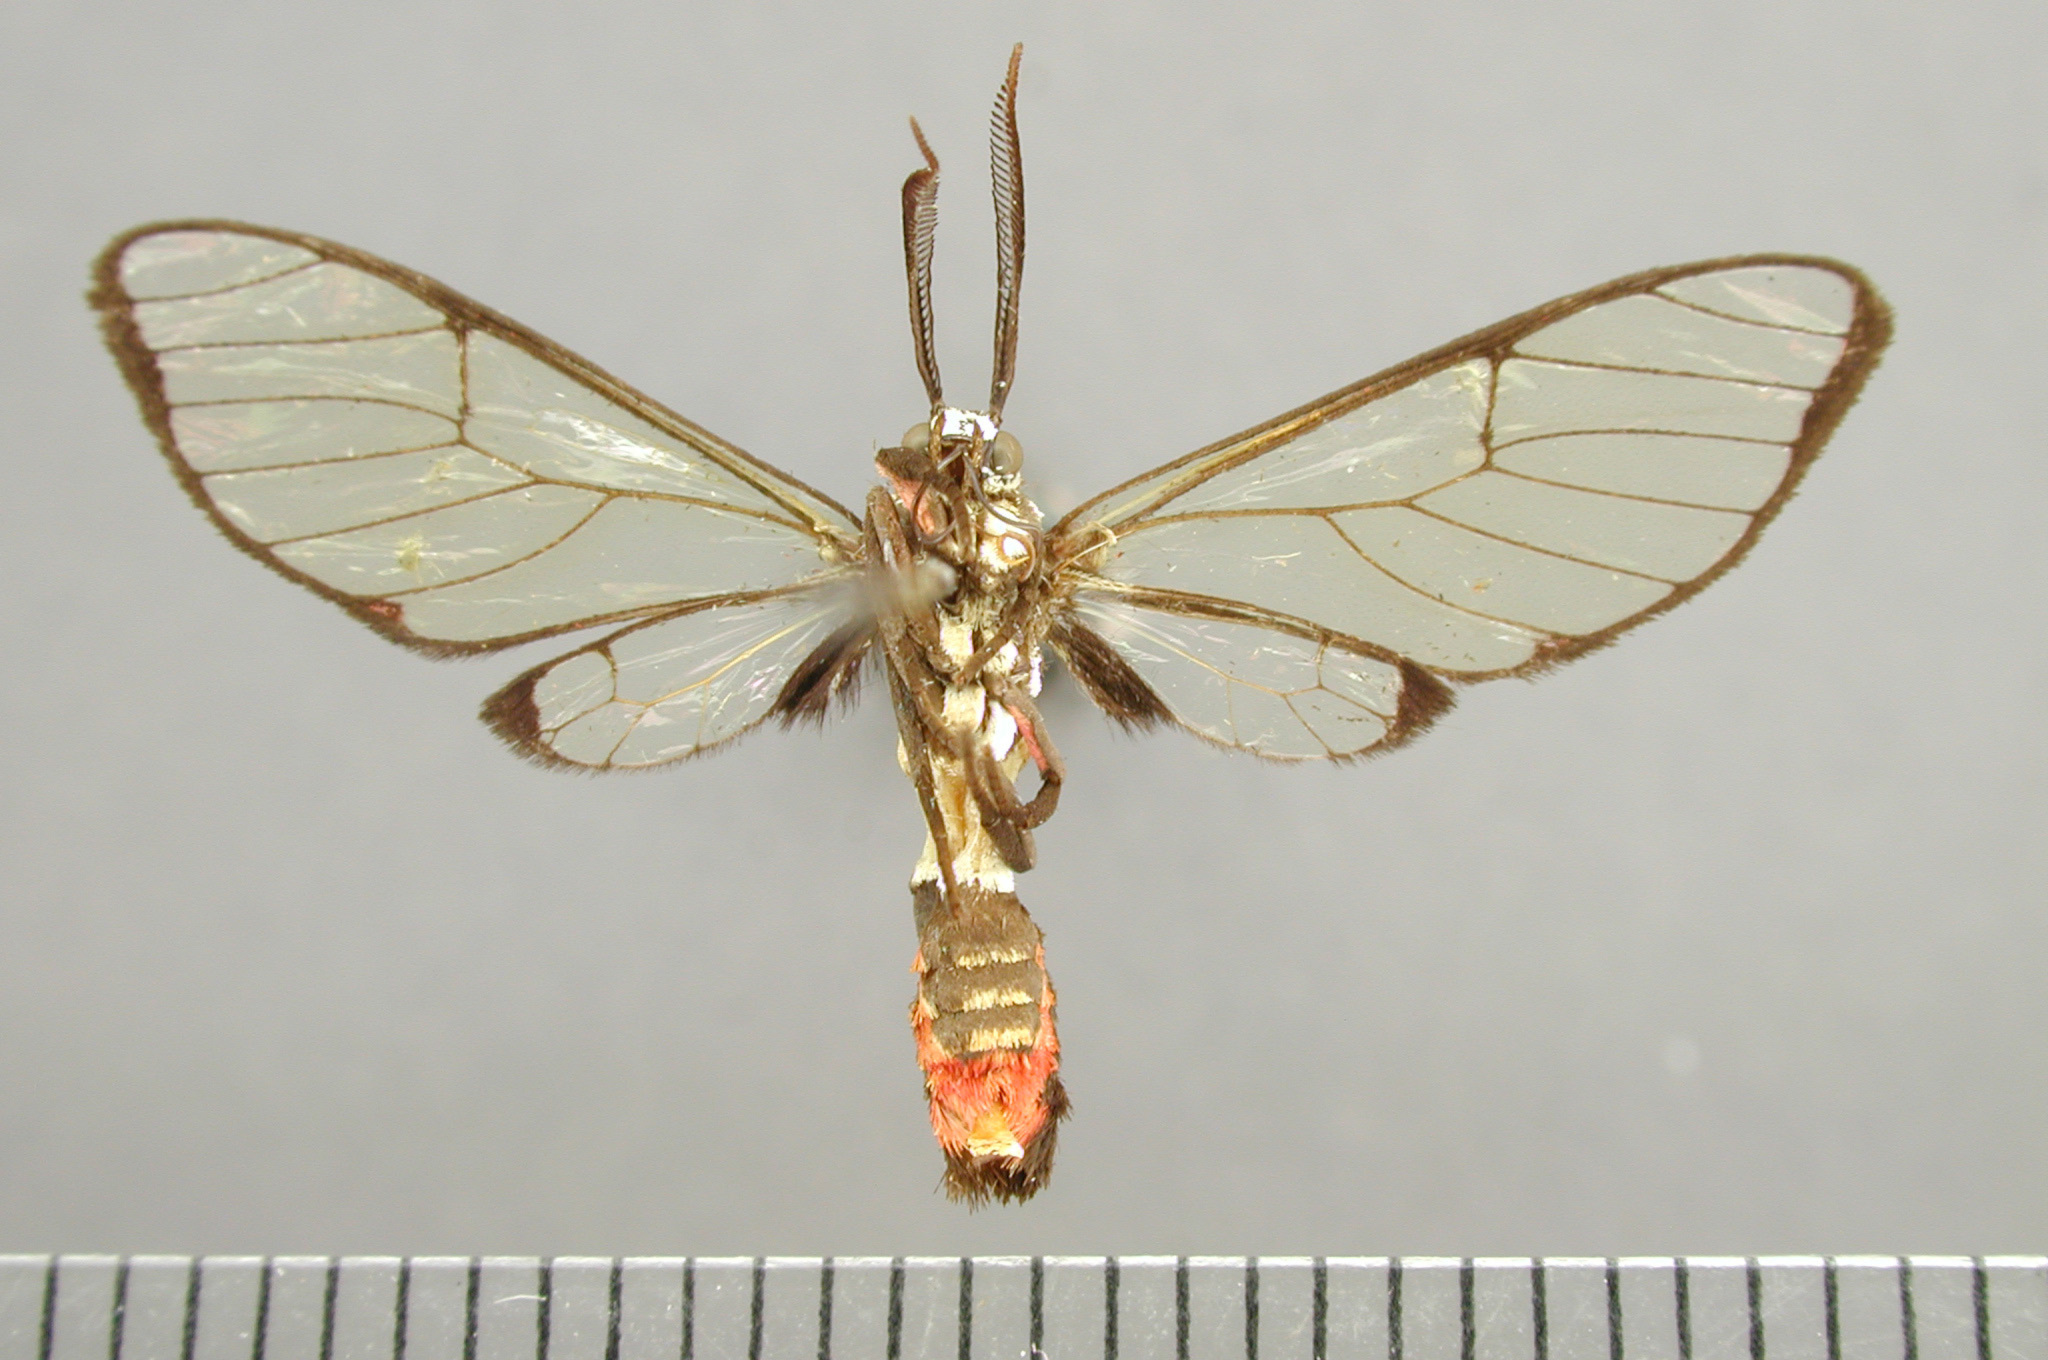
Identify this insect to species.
Argyroeides notha
